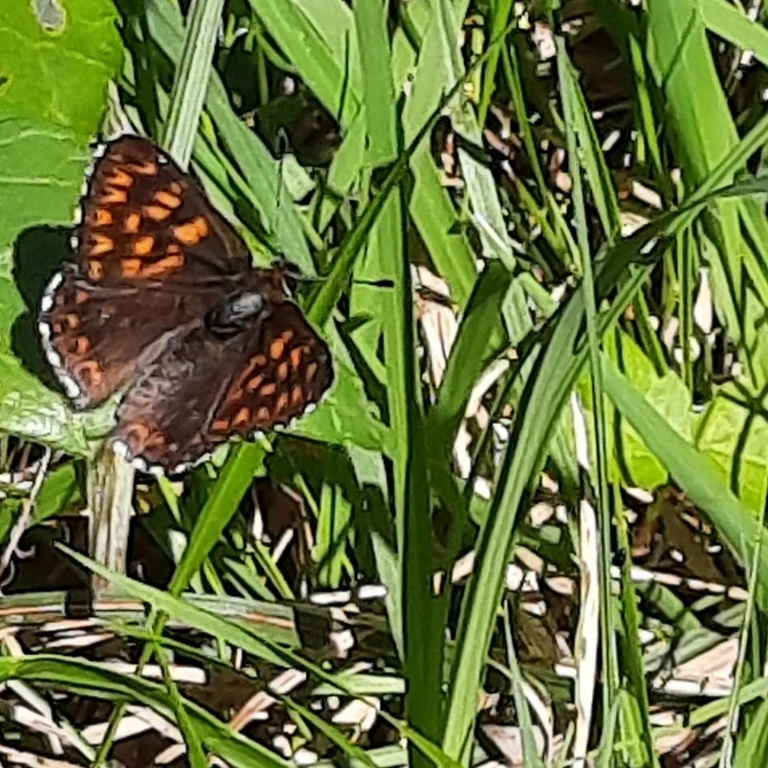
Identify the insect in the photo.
Hamearis lucina
